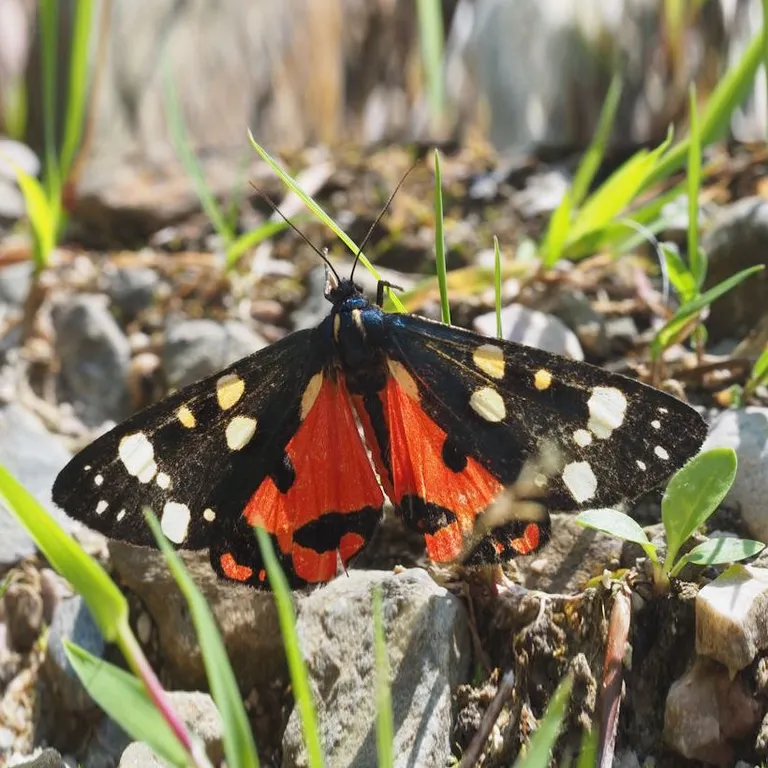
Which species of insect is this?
Callimorpha dominula
